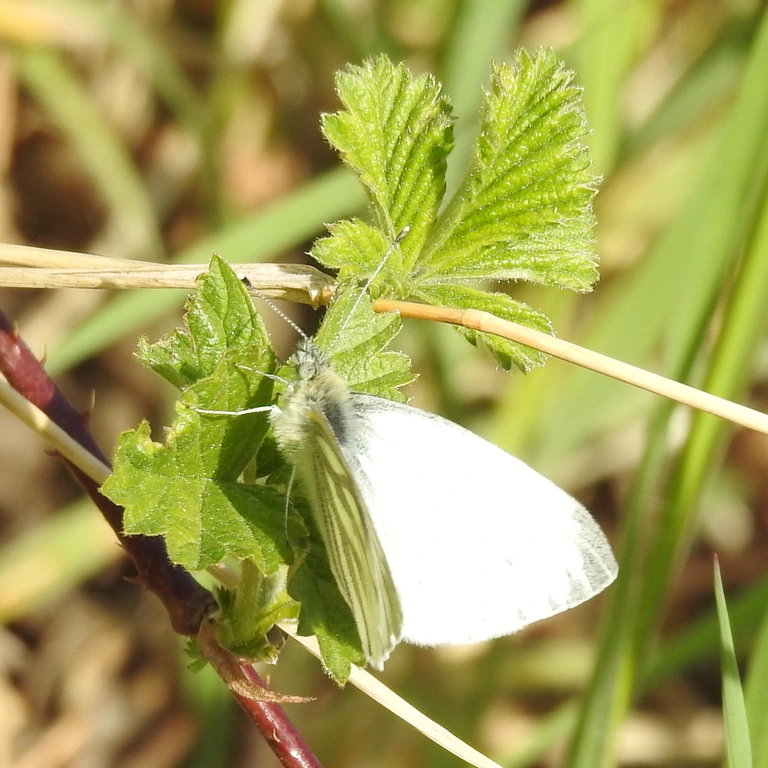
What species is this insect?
Pieris napi
